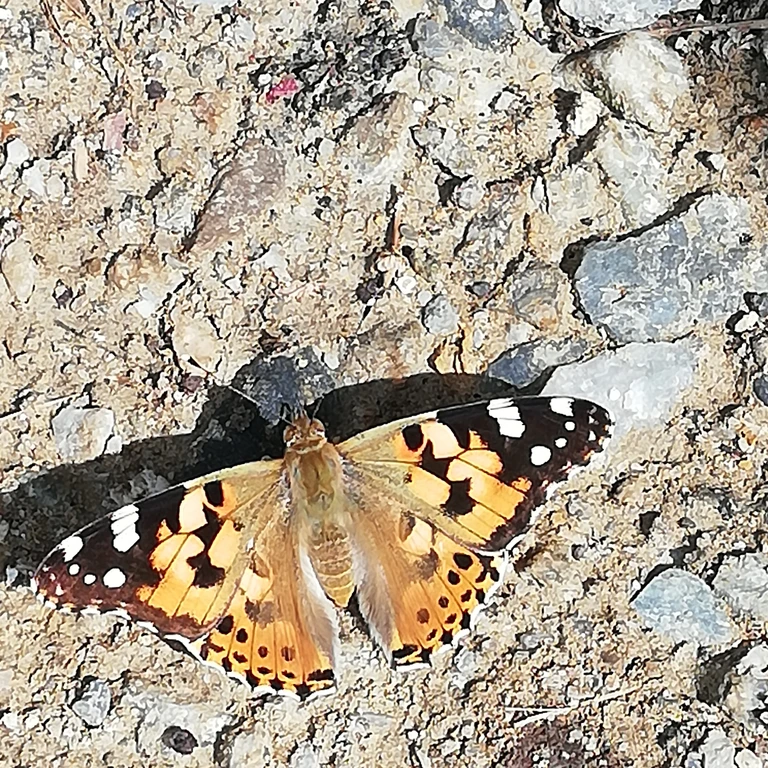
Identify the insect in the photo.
Vanessa cardui
